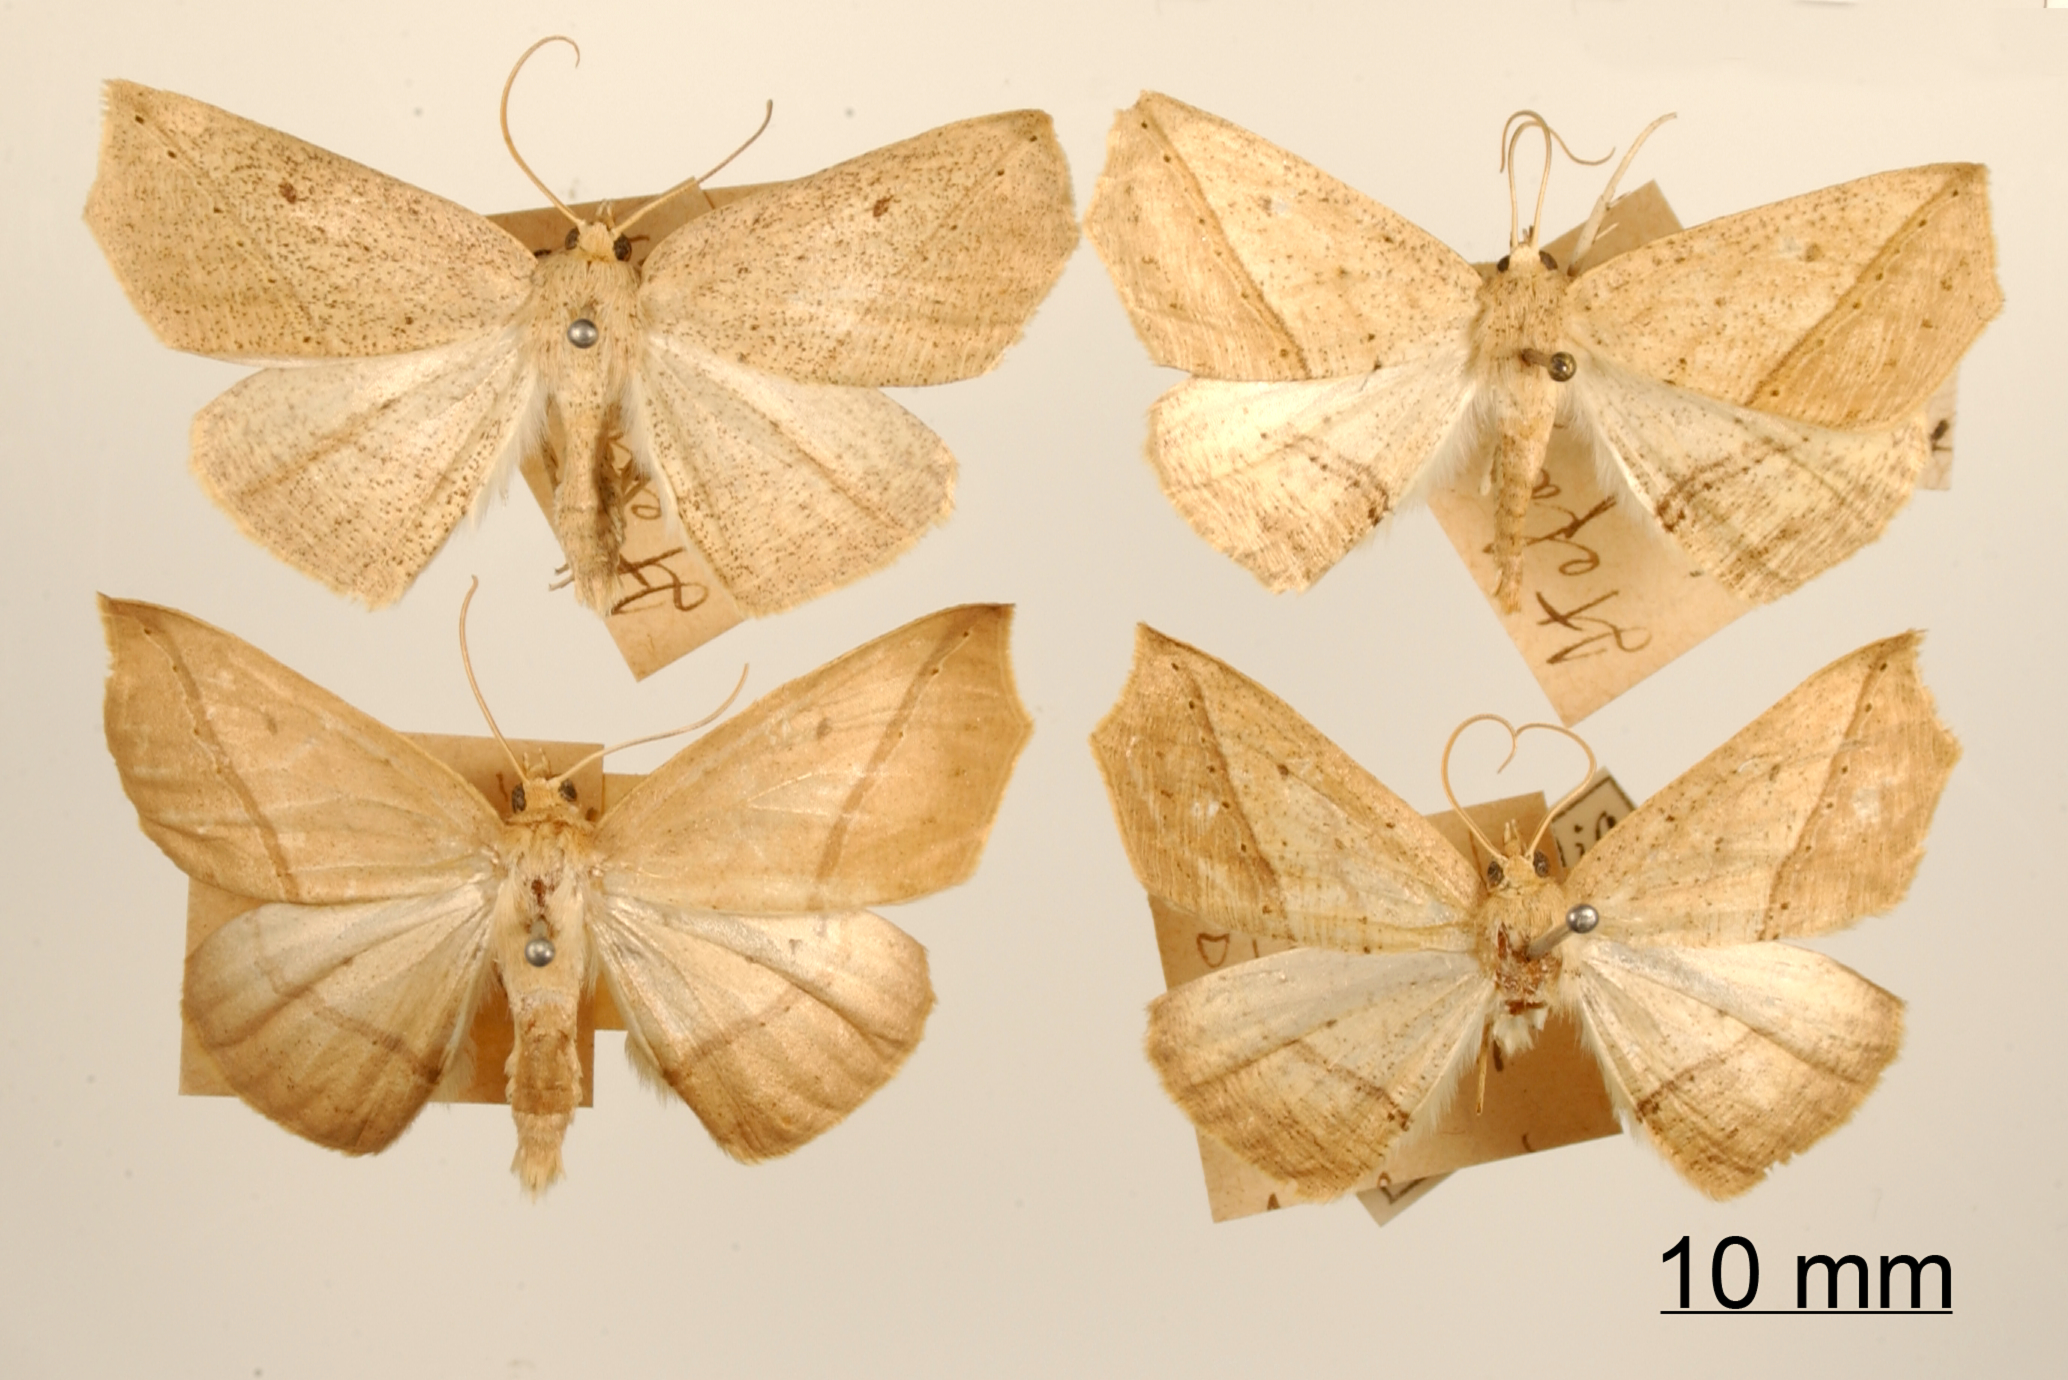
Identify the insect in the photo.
Apicia stefania
